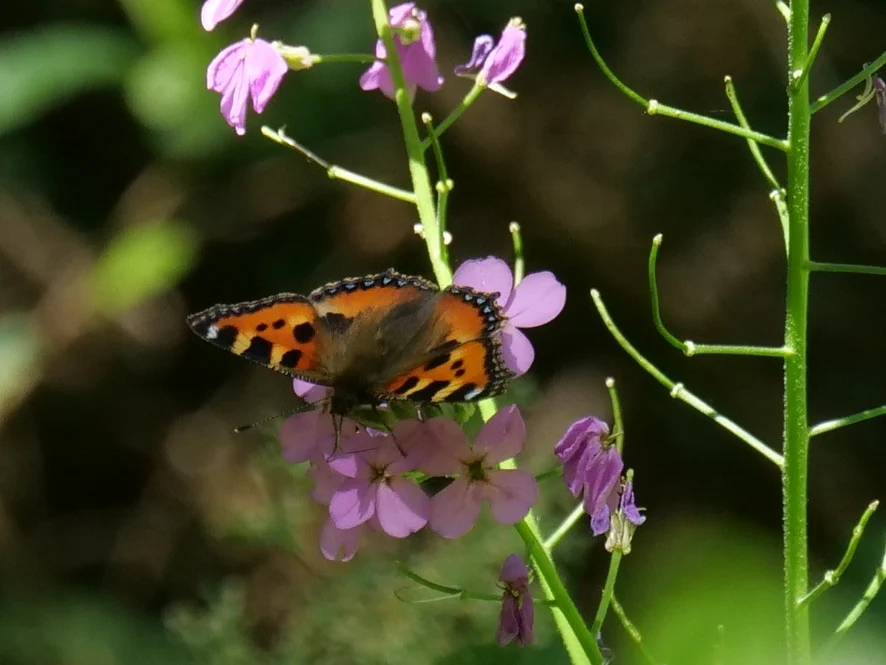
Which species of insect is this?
Aglais urticae
